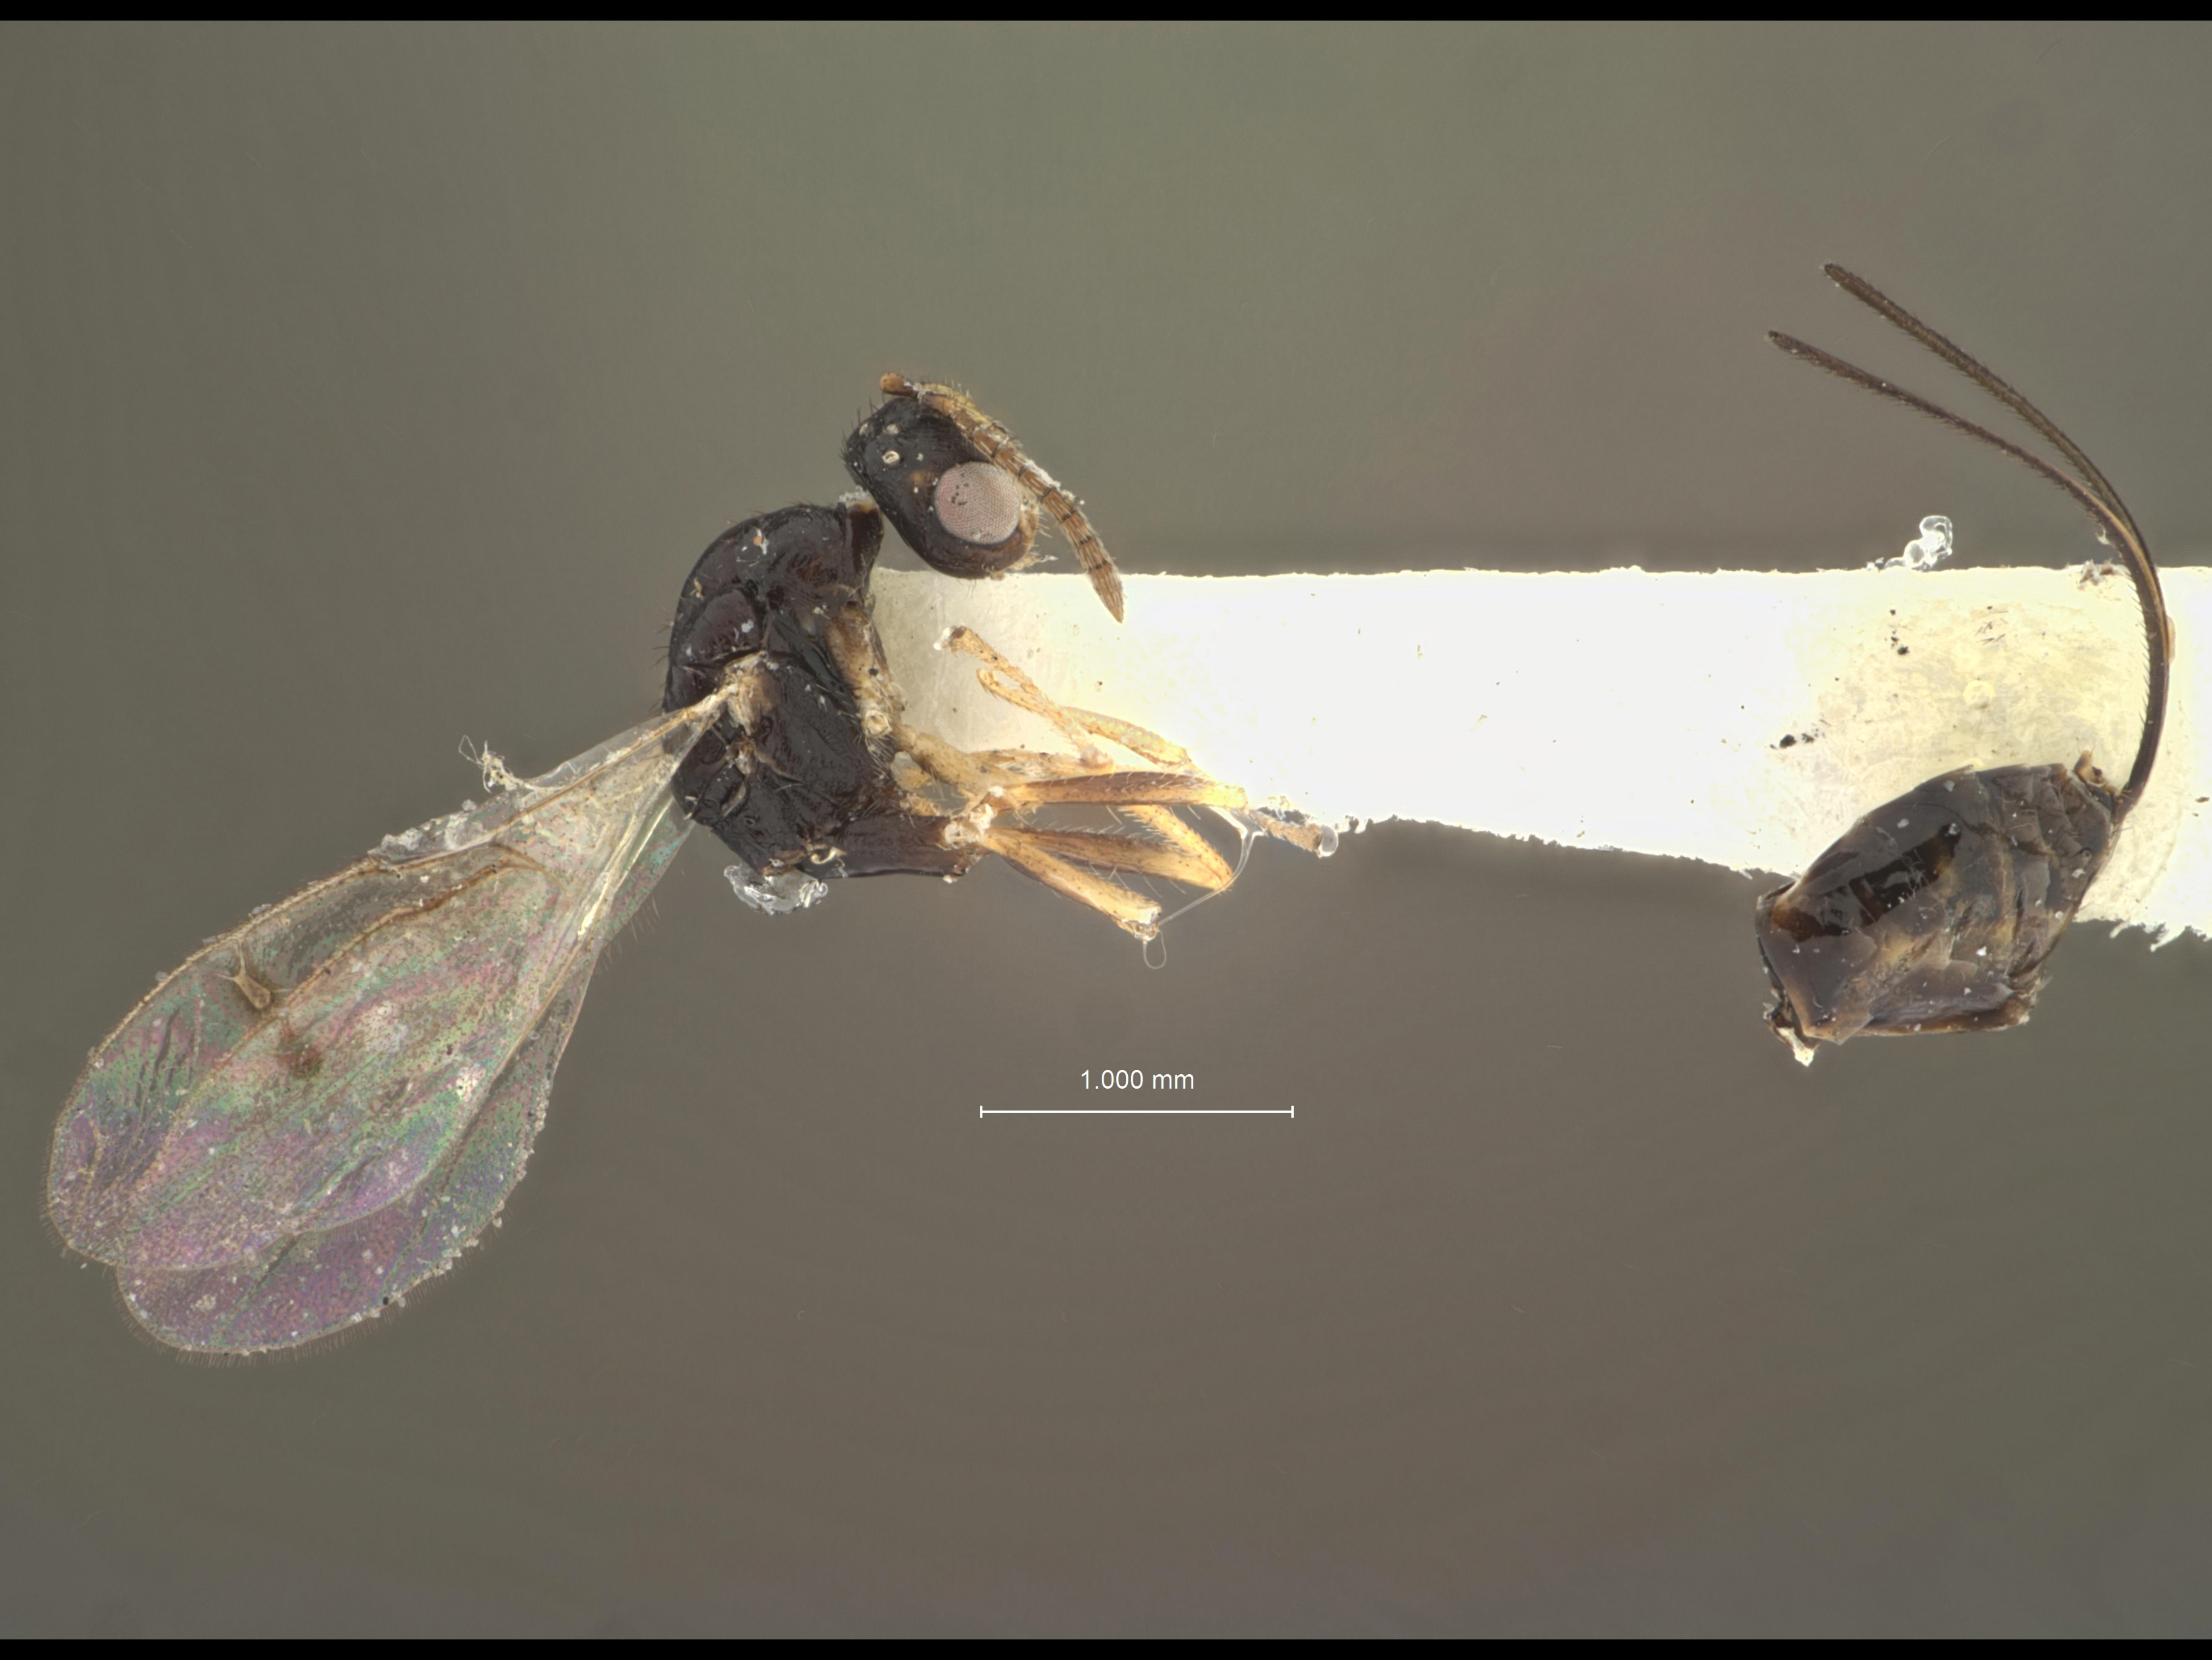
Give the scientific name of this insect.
Megastigmus piceae
